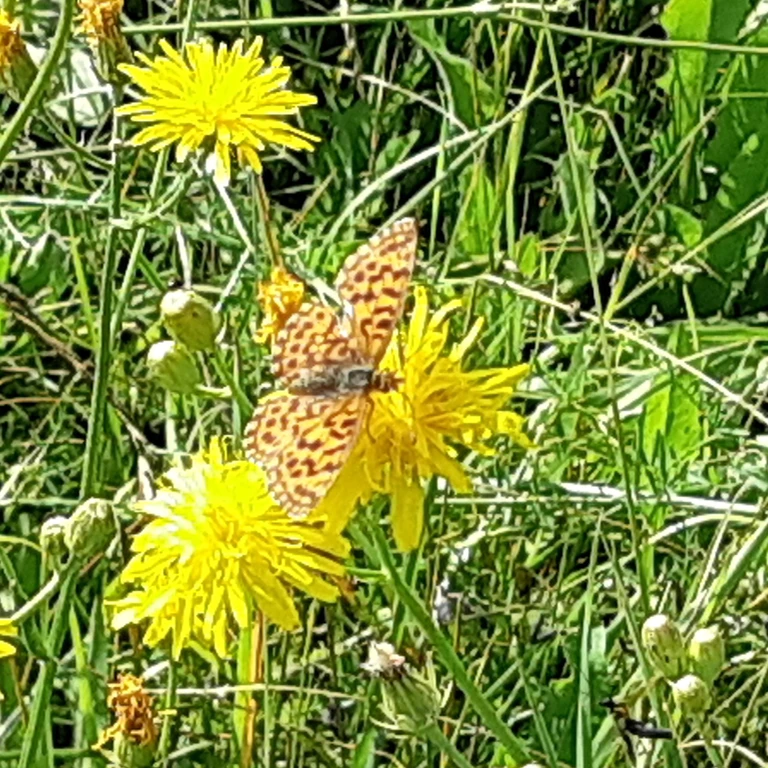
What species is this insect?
Boloria dia
